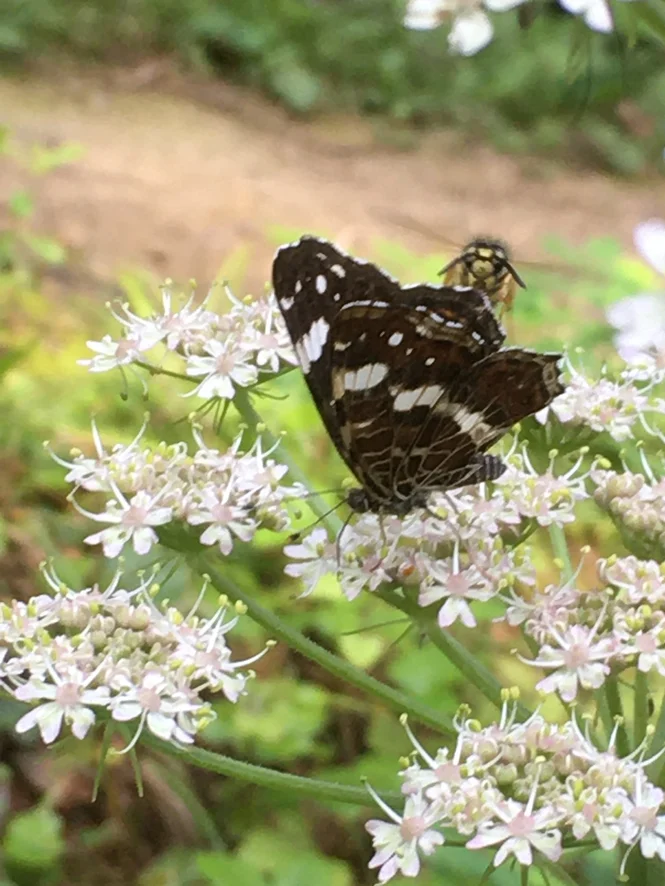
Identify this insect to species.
Araschnia levana
